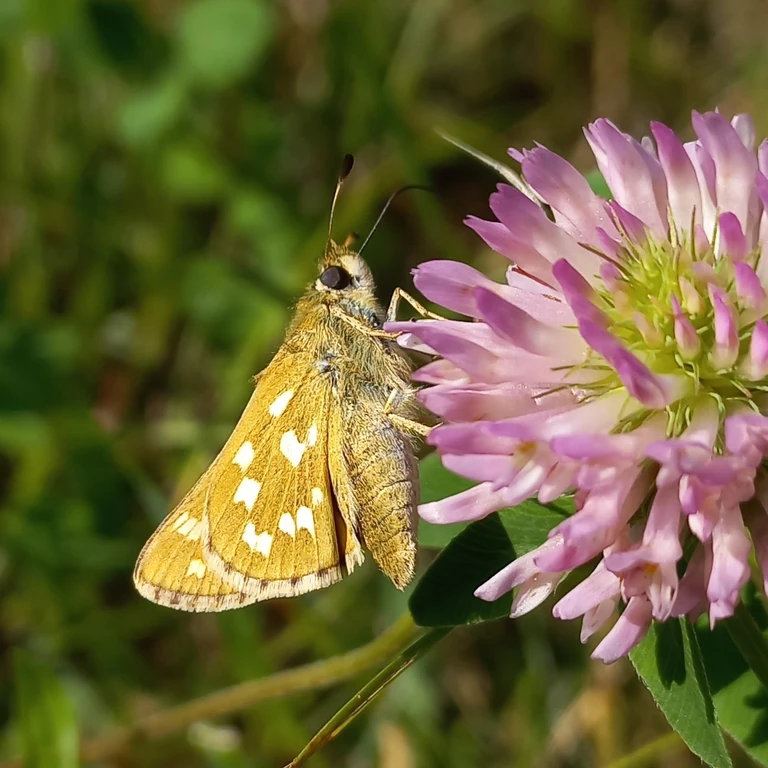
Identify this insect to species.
Hesperia comma
